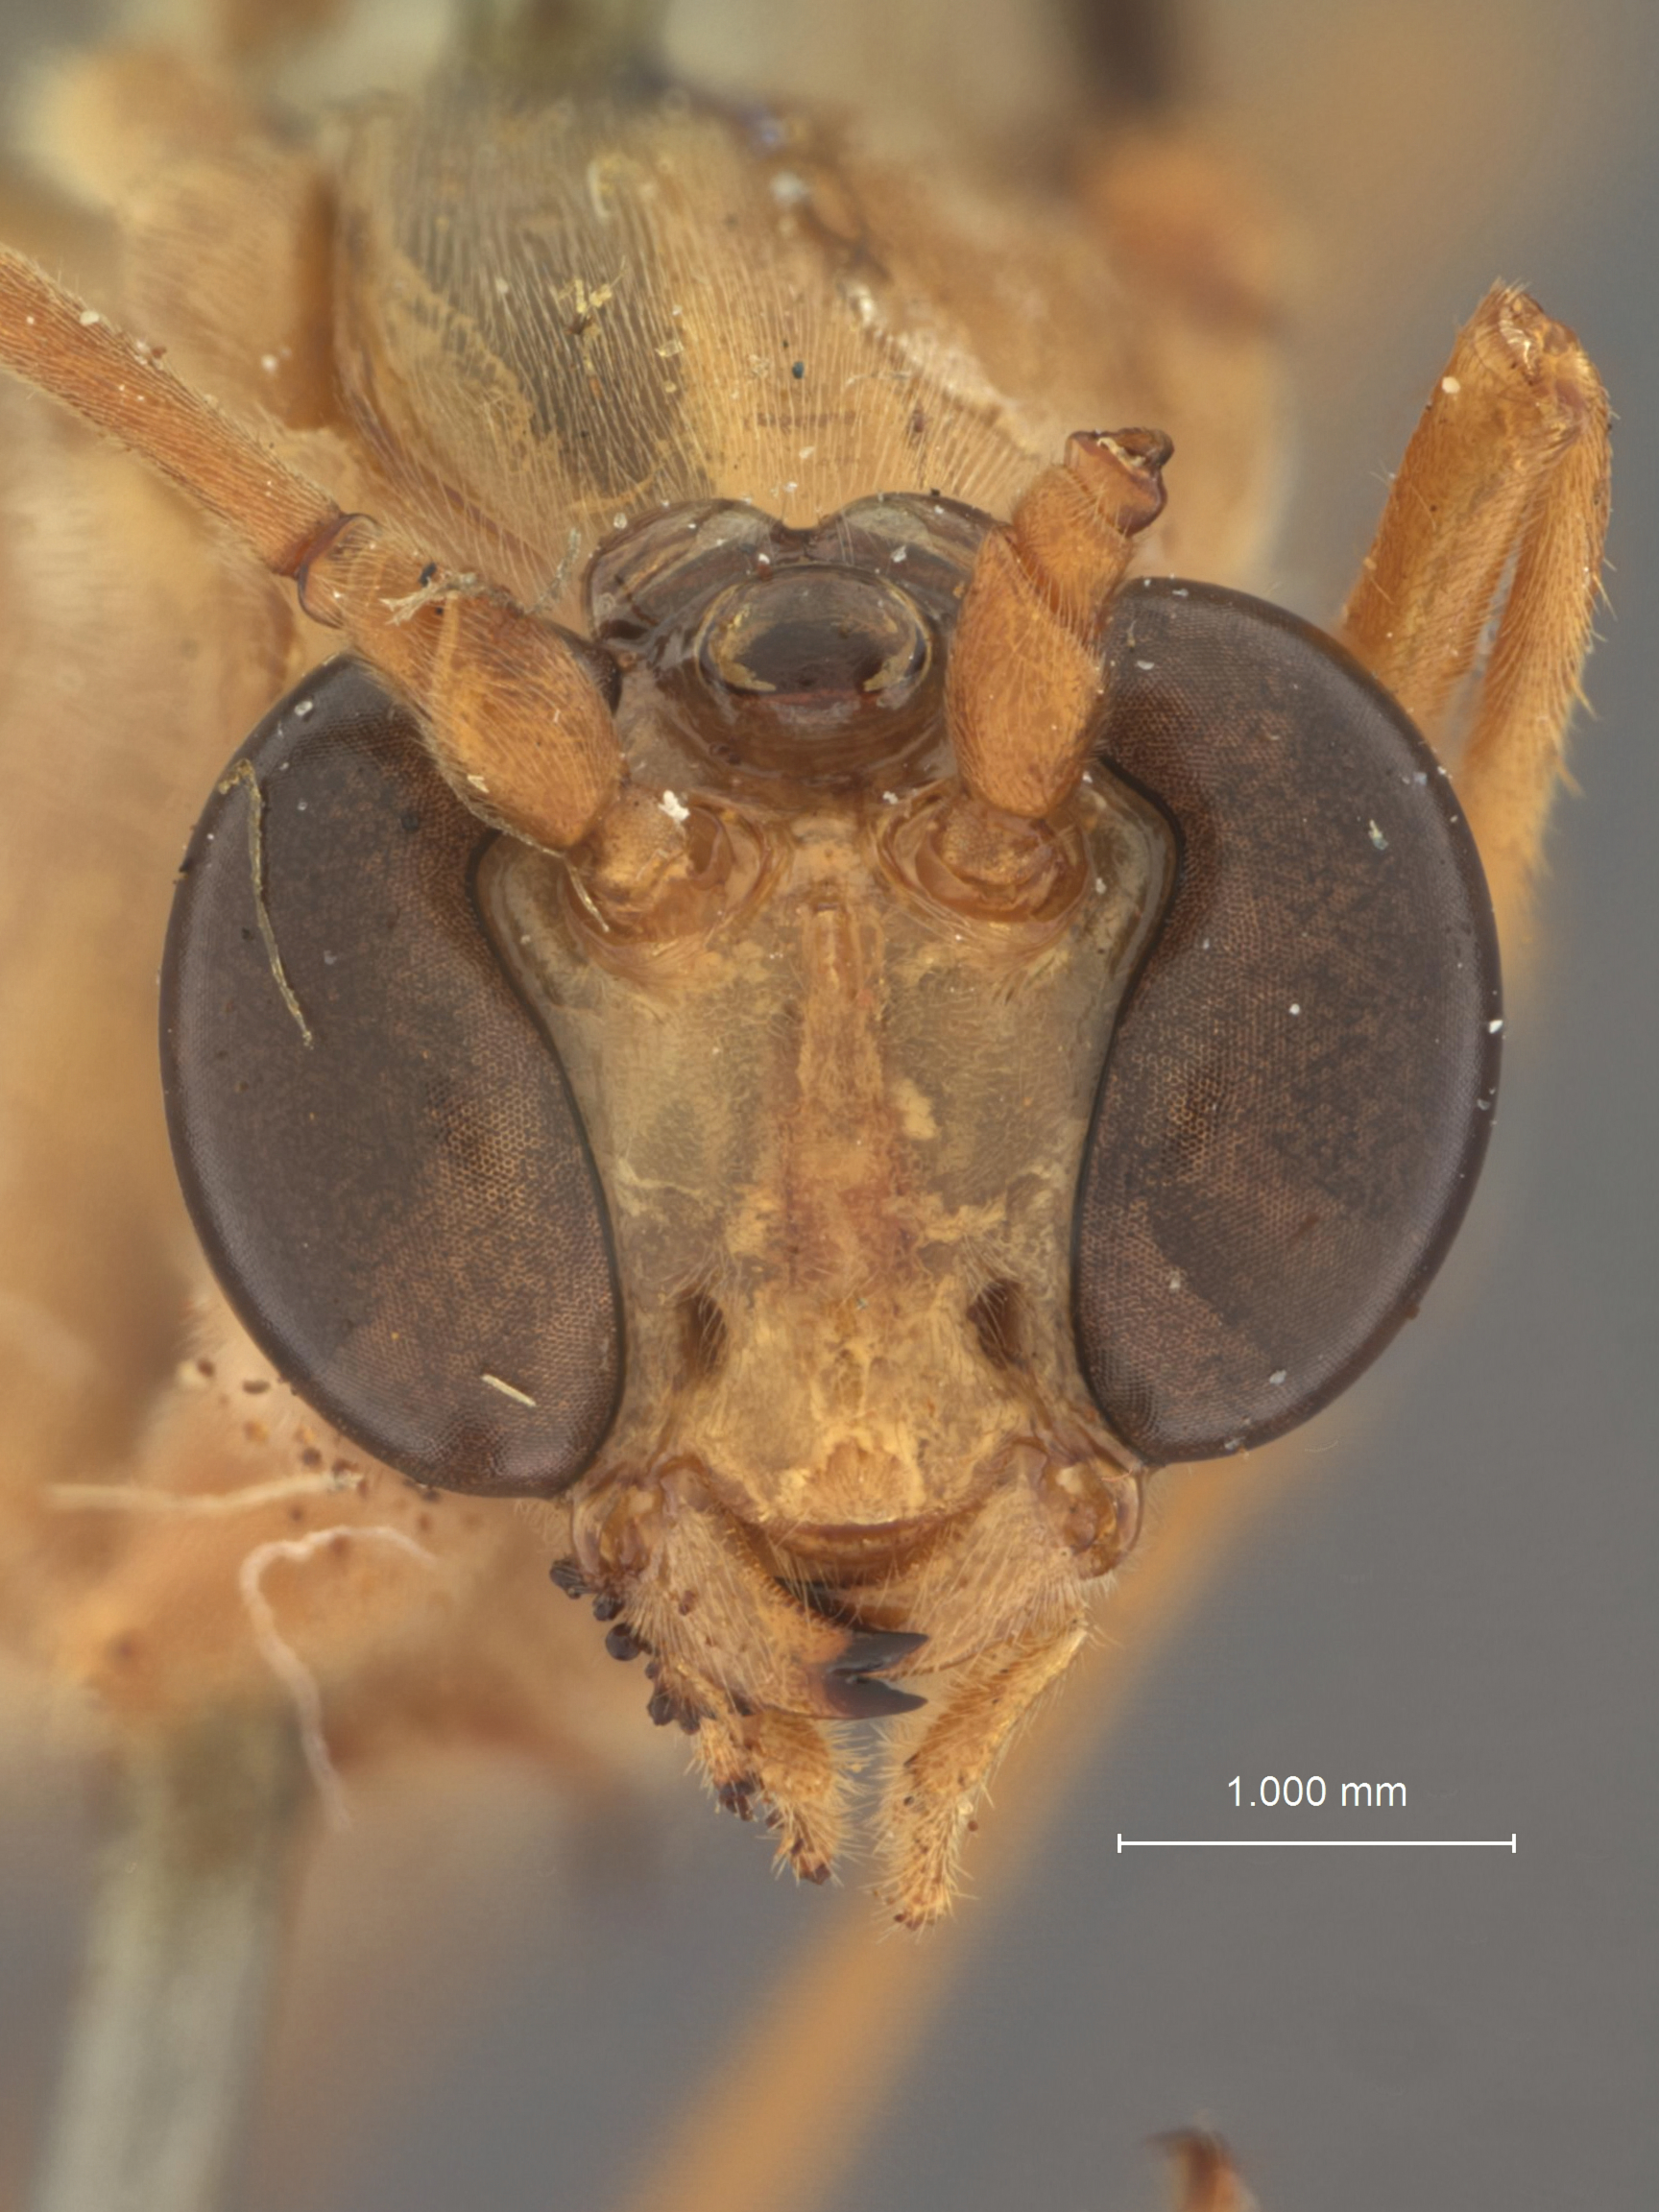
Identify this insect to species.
Dicomptus carduatus
